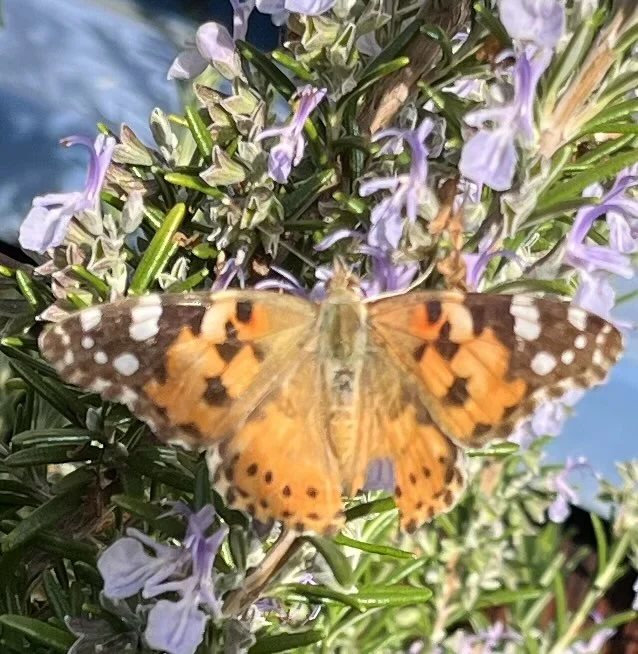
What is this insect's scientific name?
Vanessa cardui
